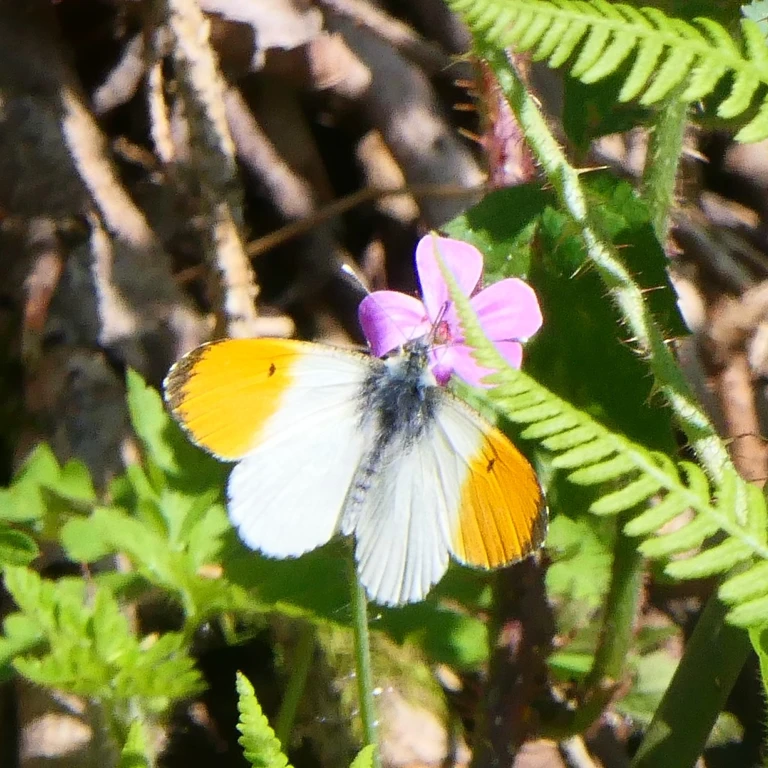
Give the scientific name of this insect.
Anthocharis cardamines
